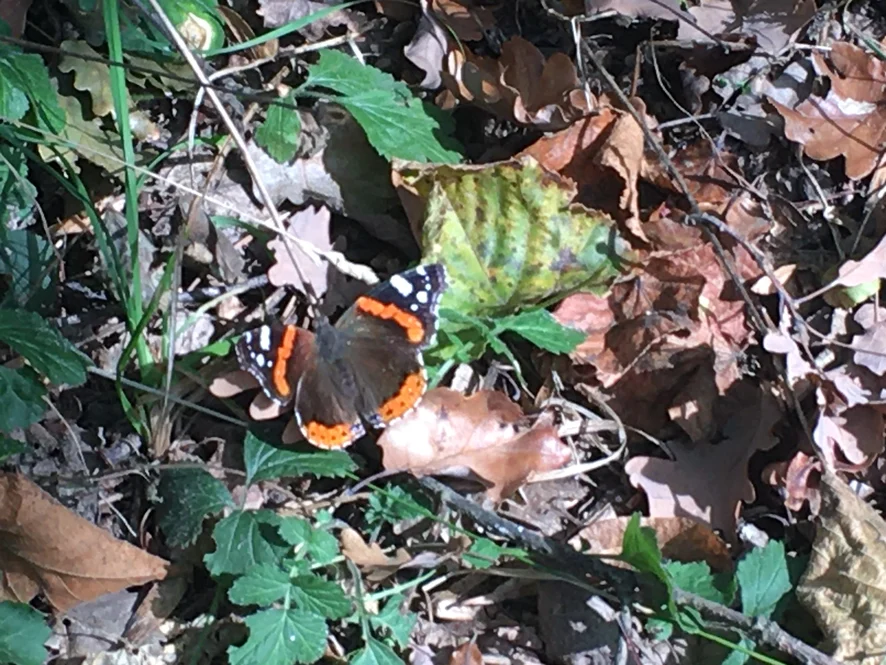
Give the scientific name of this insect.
Vanessa atalanta
